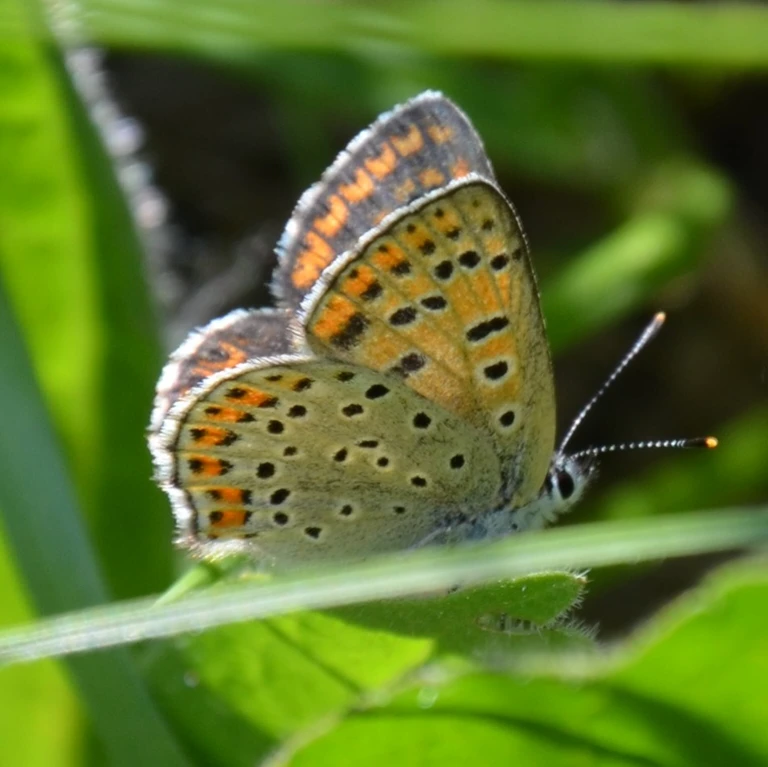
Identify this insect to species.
Lycaena tityrus (also Loweia tityrus)
